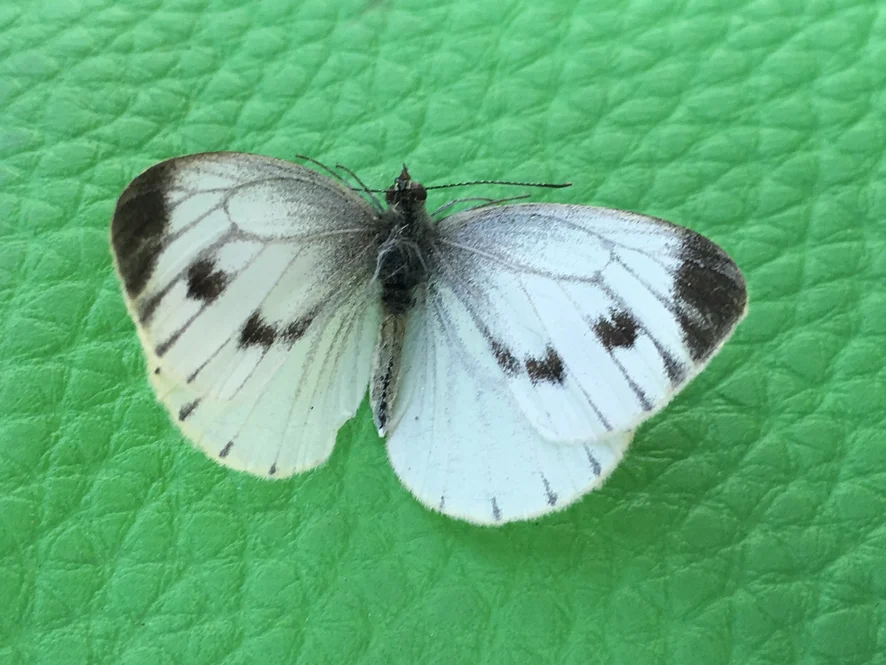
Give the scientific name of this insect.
Pieris napi
